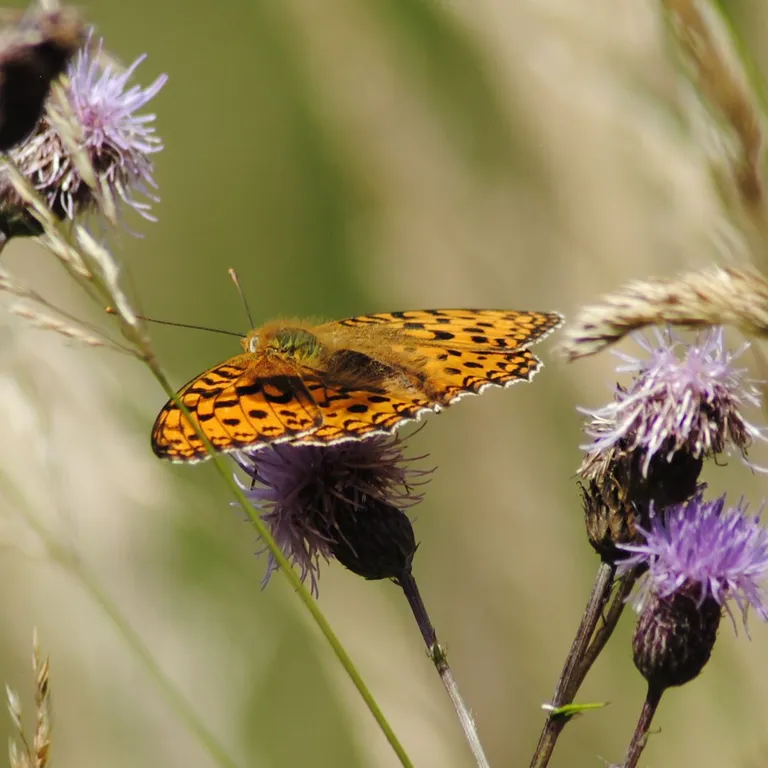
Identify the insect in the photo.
Fabriciana adippe
